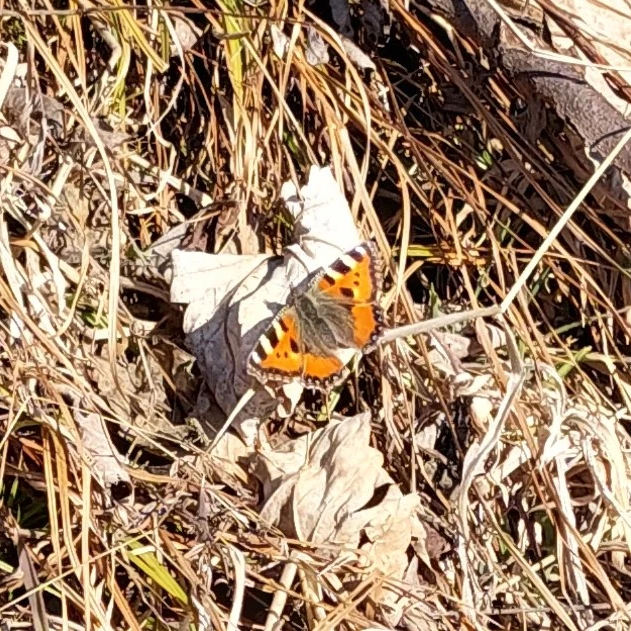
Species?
Aglais urticae
